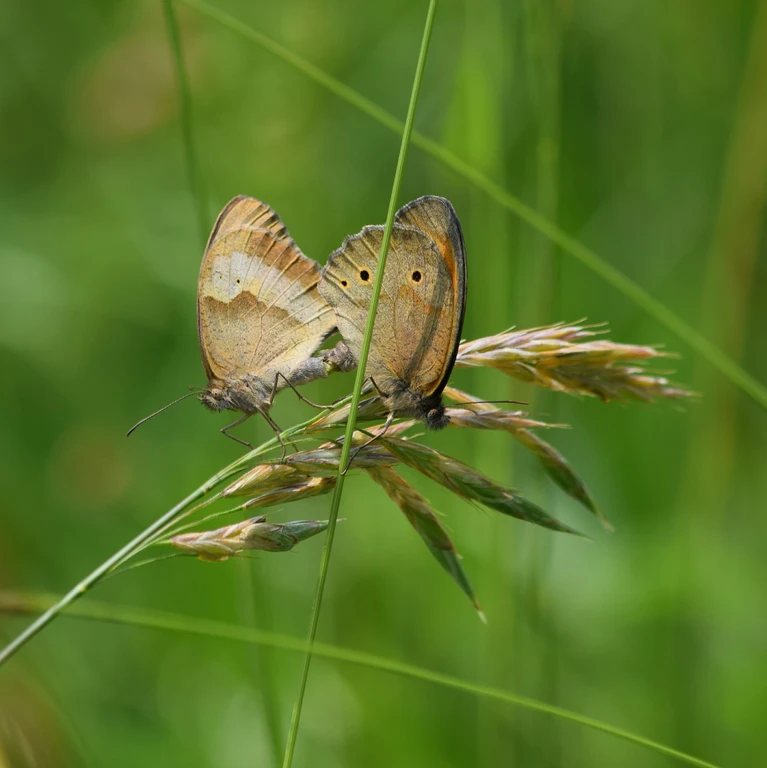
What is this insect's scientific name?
Maniola jurtina
